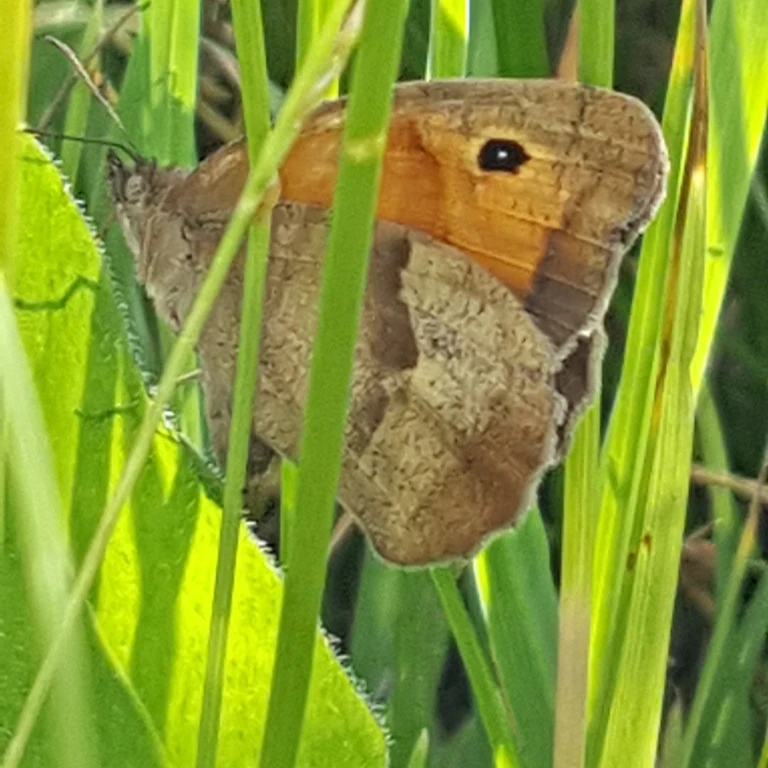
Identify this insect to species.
Maniola jurtina
